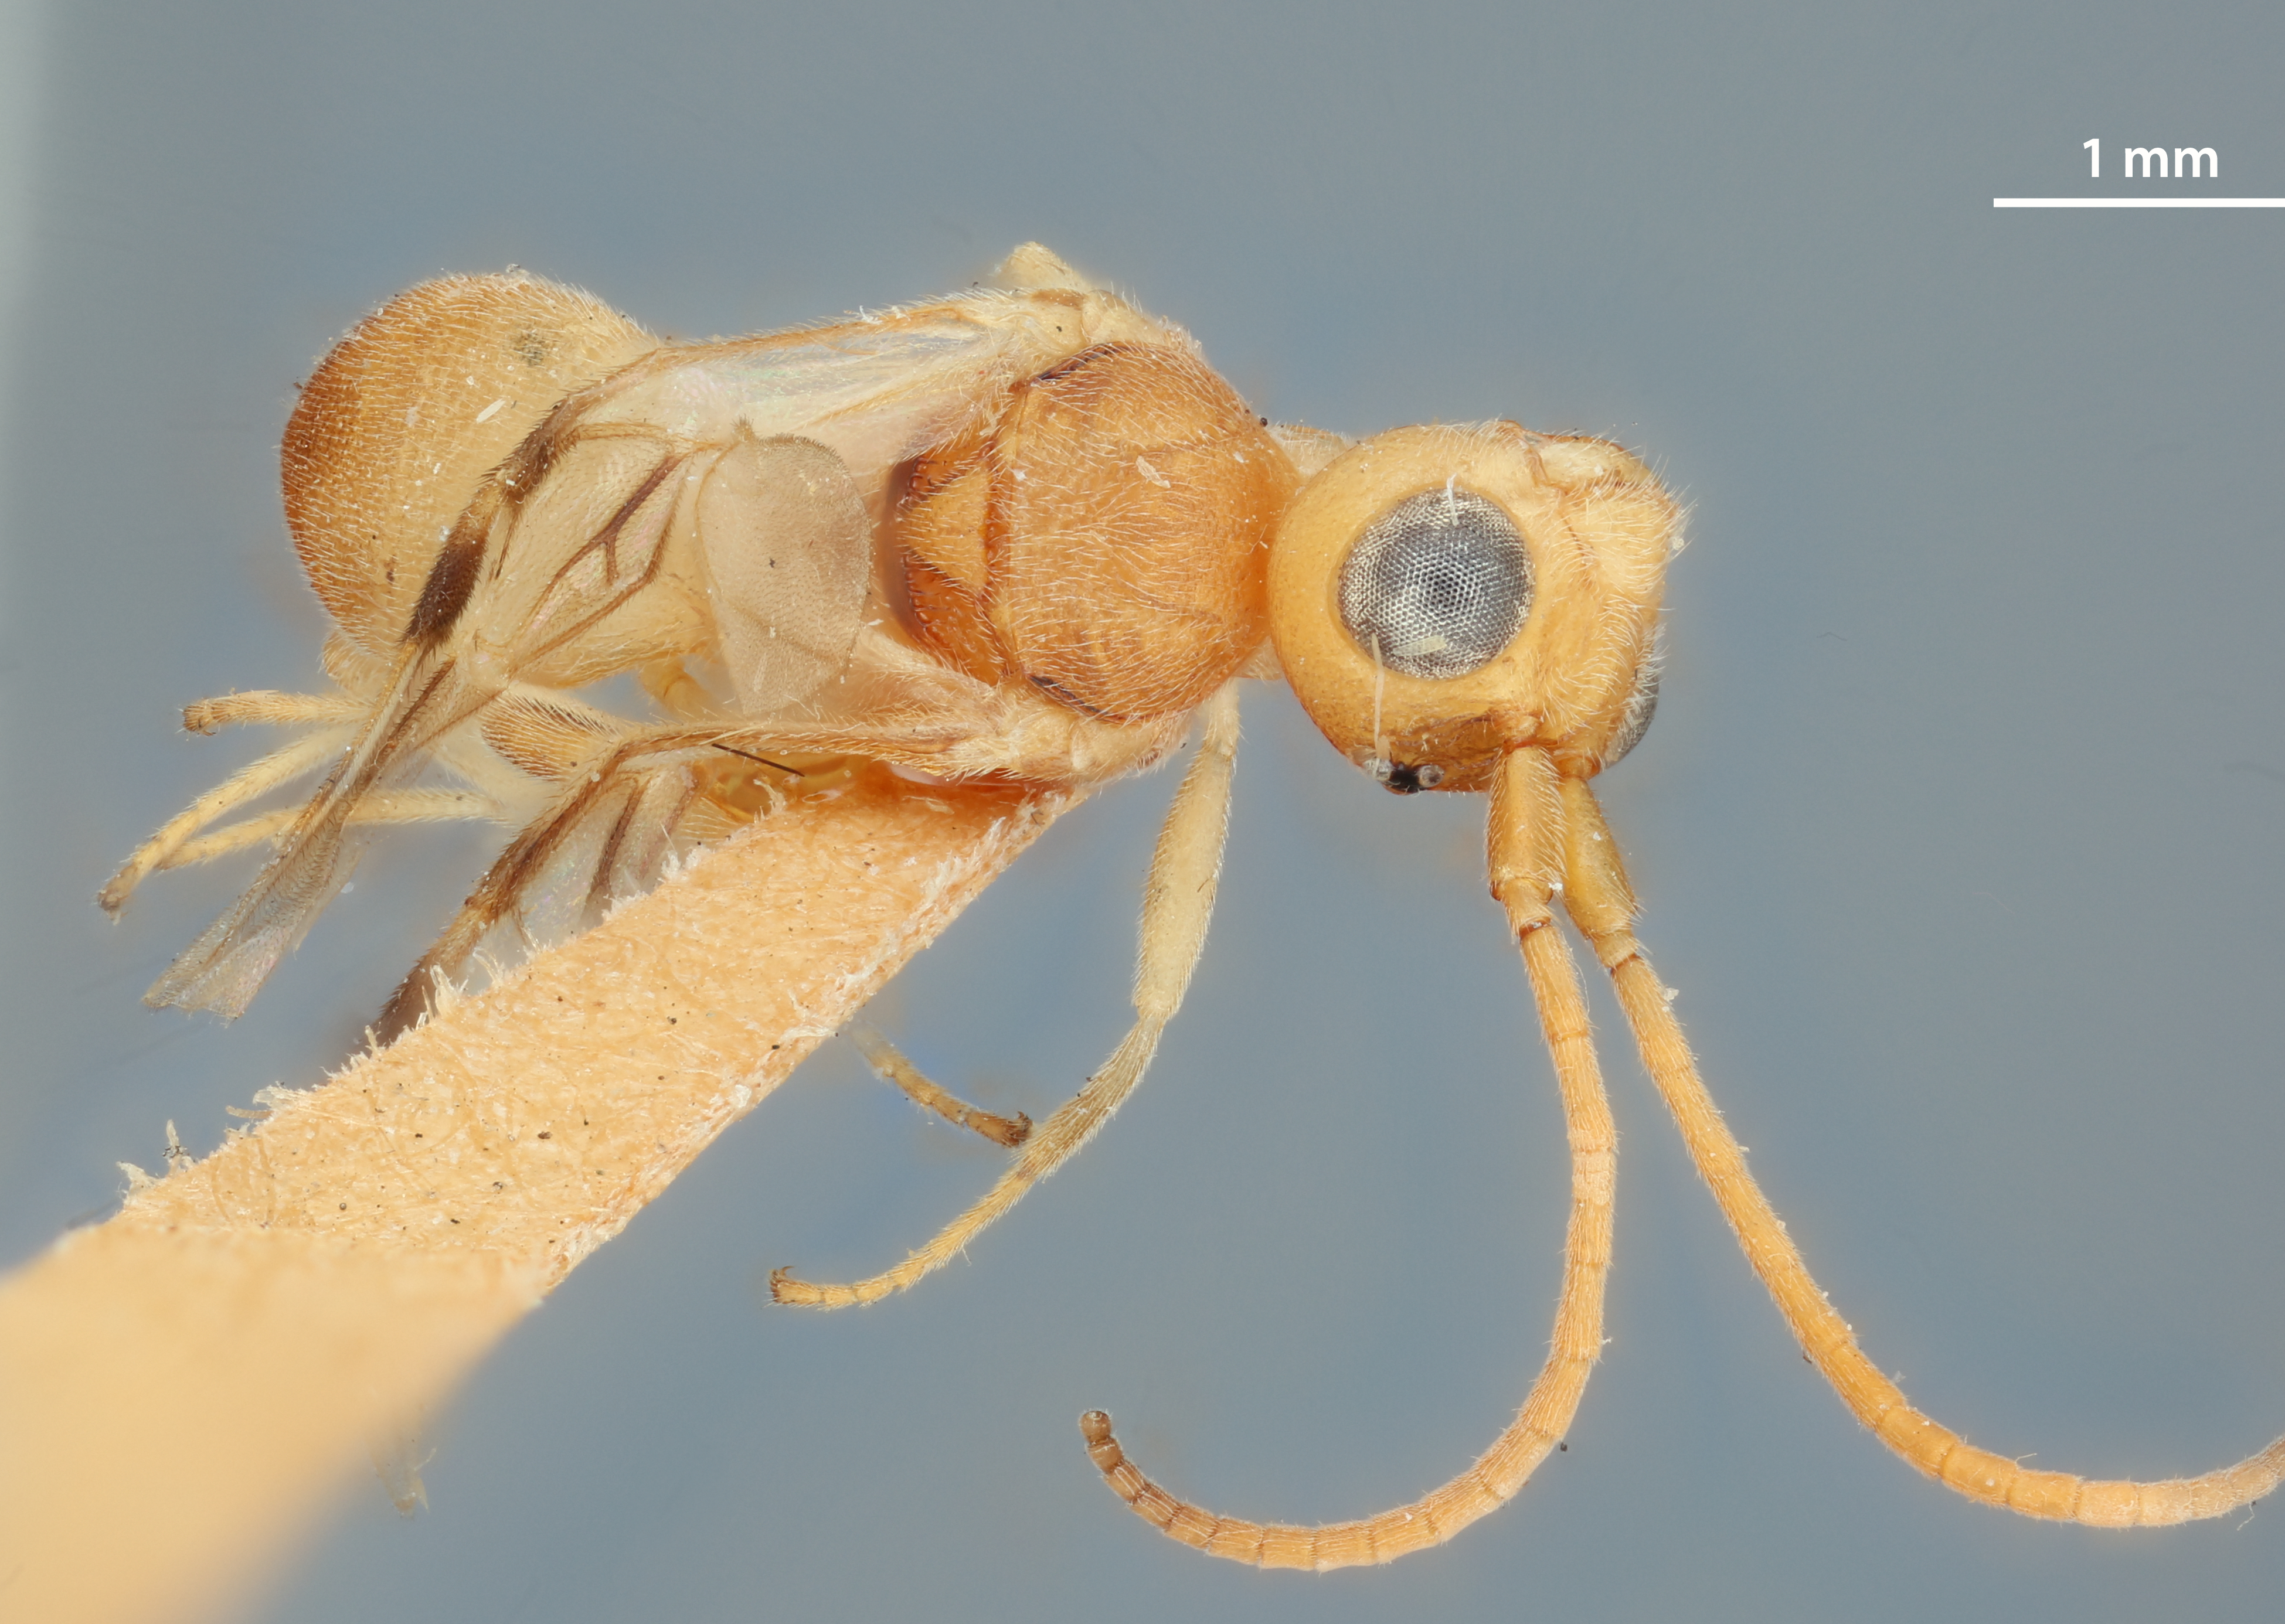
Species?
Phanerotoma philippinensis
